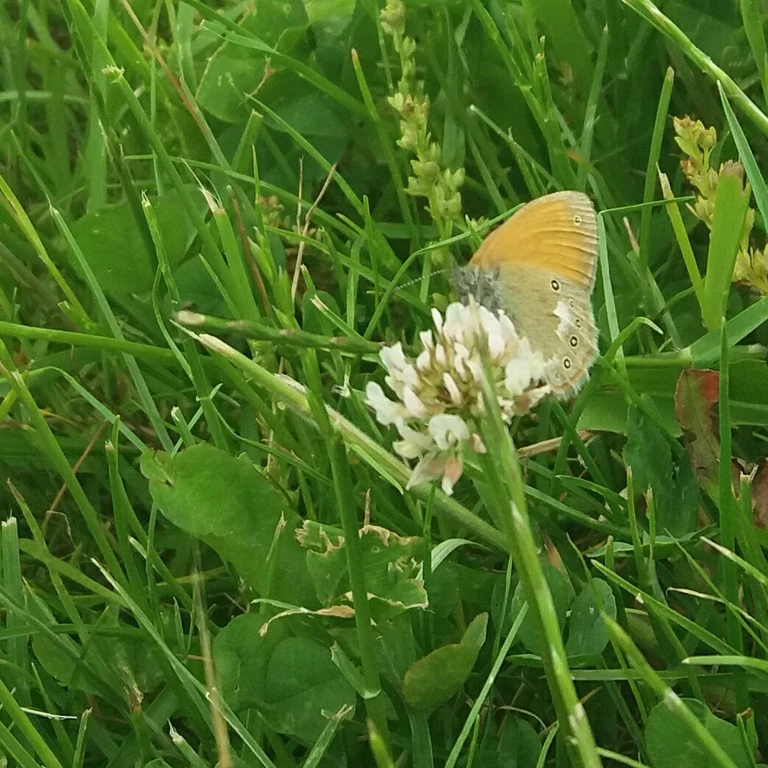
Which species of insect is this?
Coenonympha glycerion (also Coenonympha iphis)
